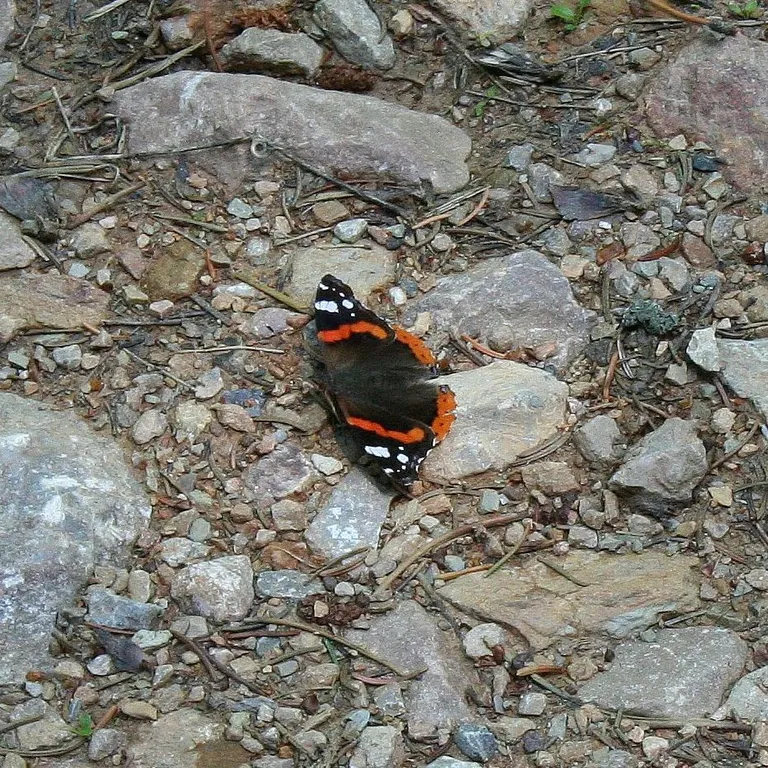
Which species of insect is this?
Vanessa atalanta
